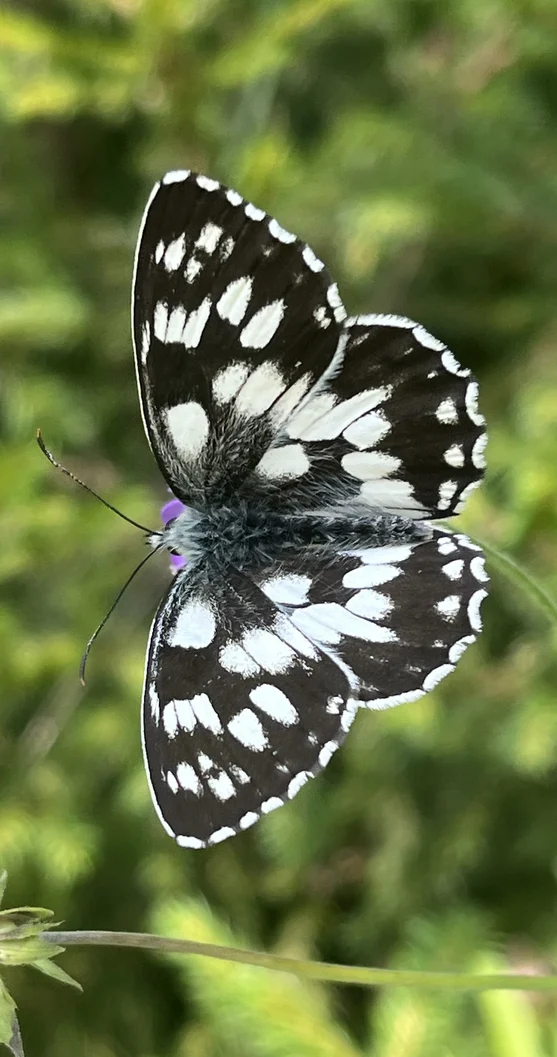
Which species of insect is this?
Melanargia galathea
